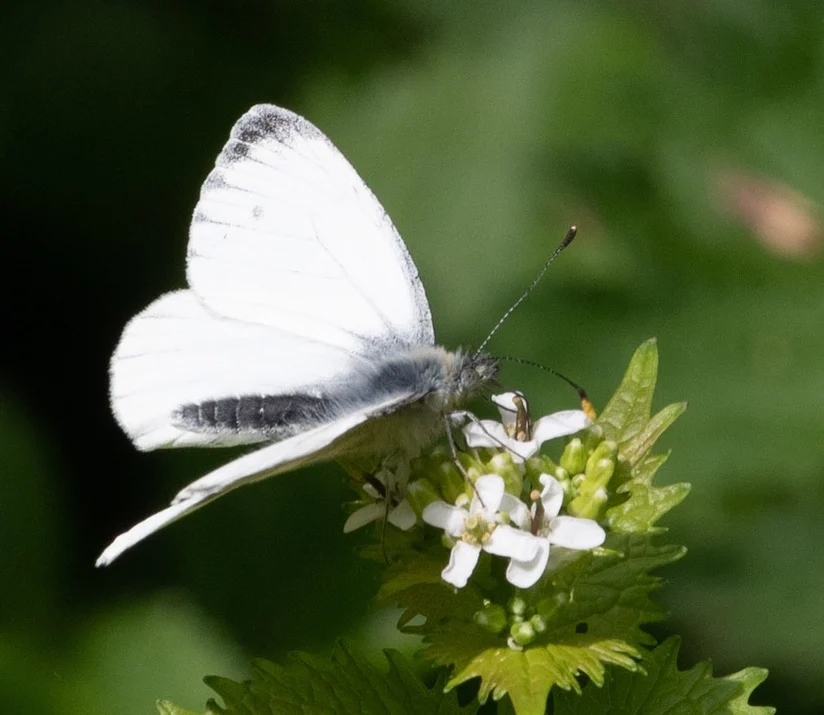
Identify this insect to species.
Pieris napi
